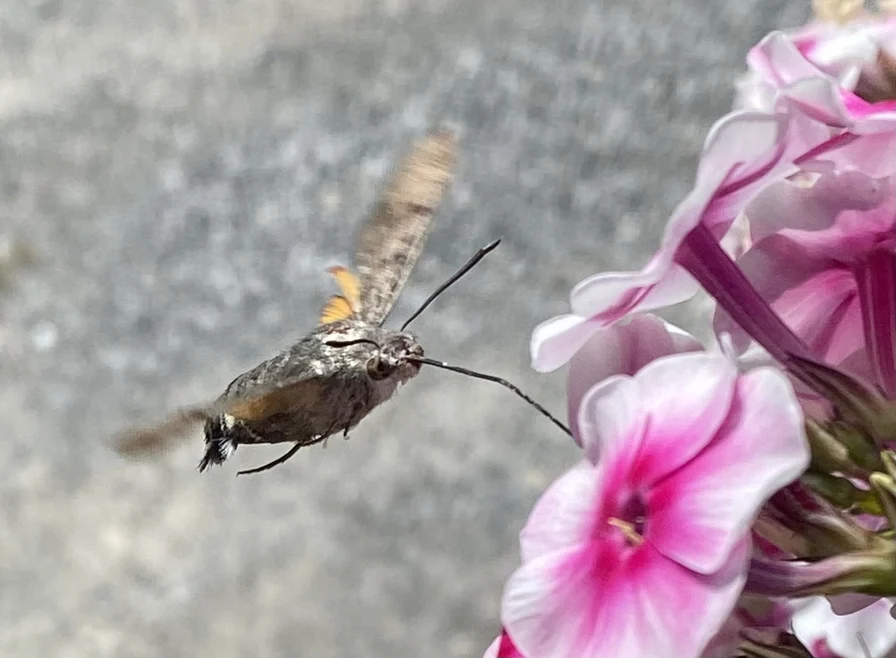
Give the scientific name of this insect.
Macroglossum stellatarum
